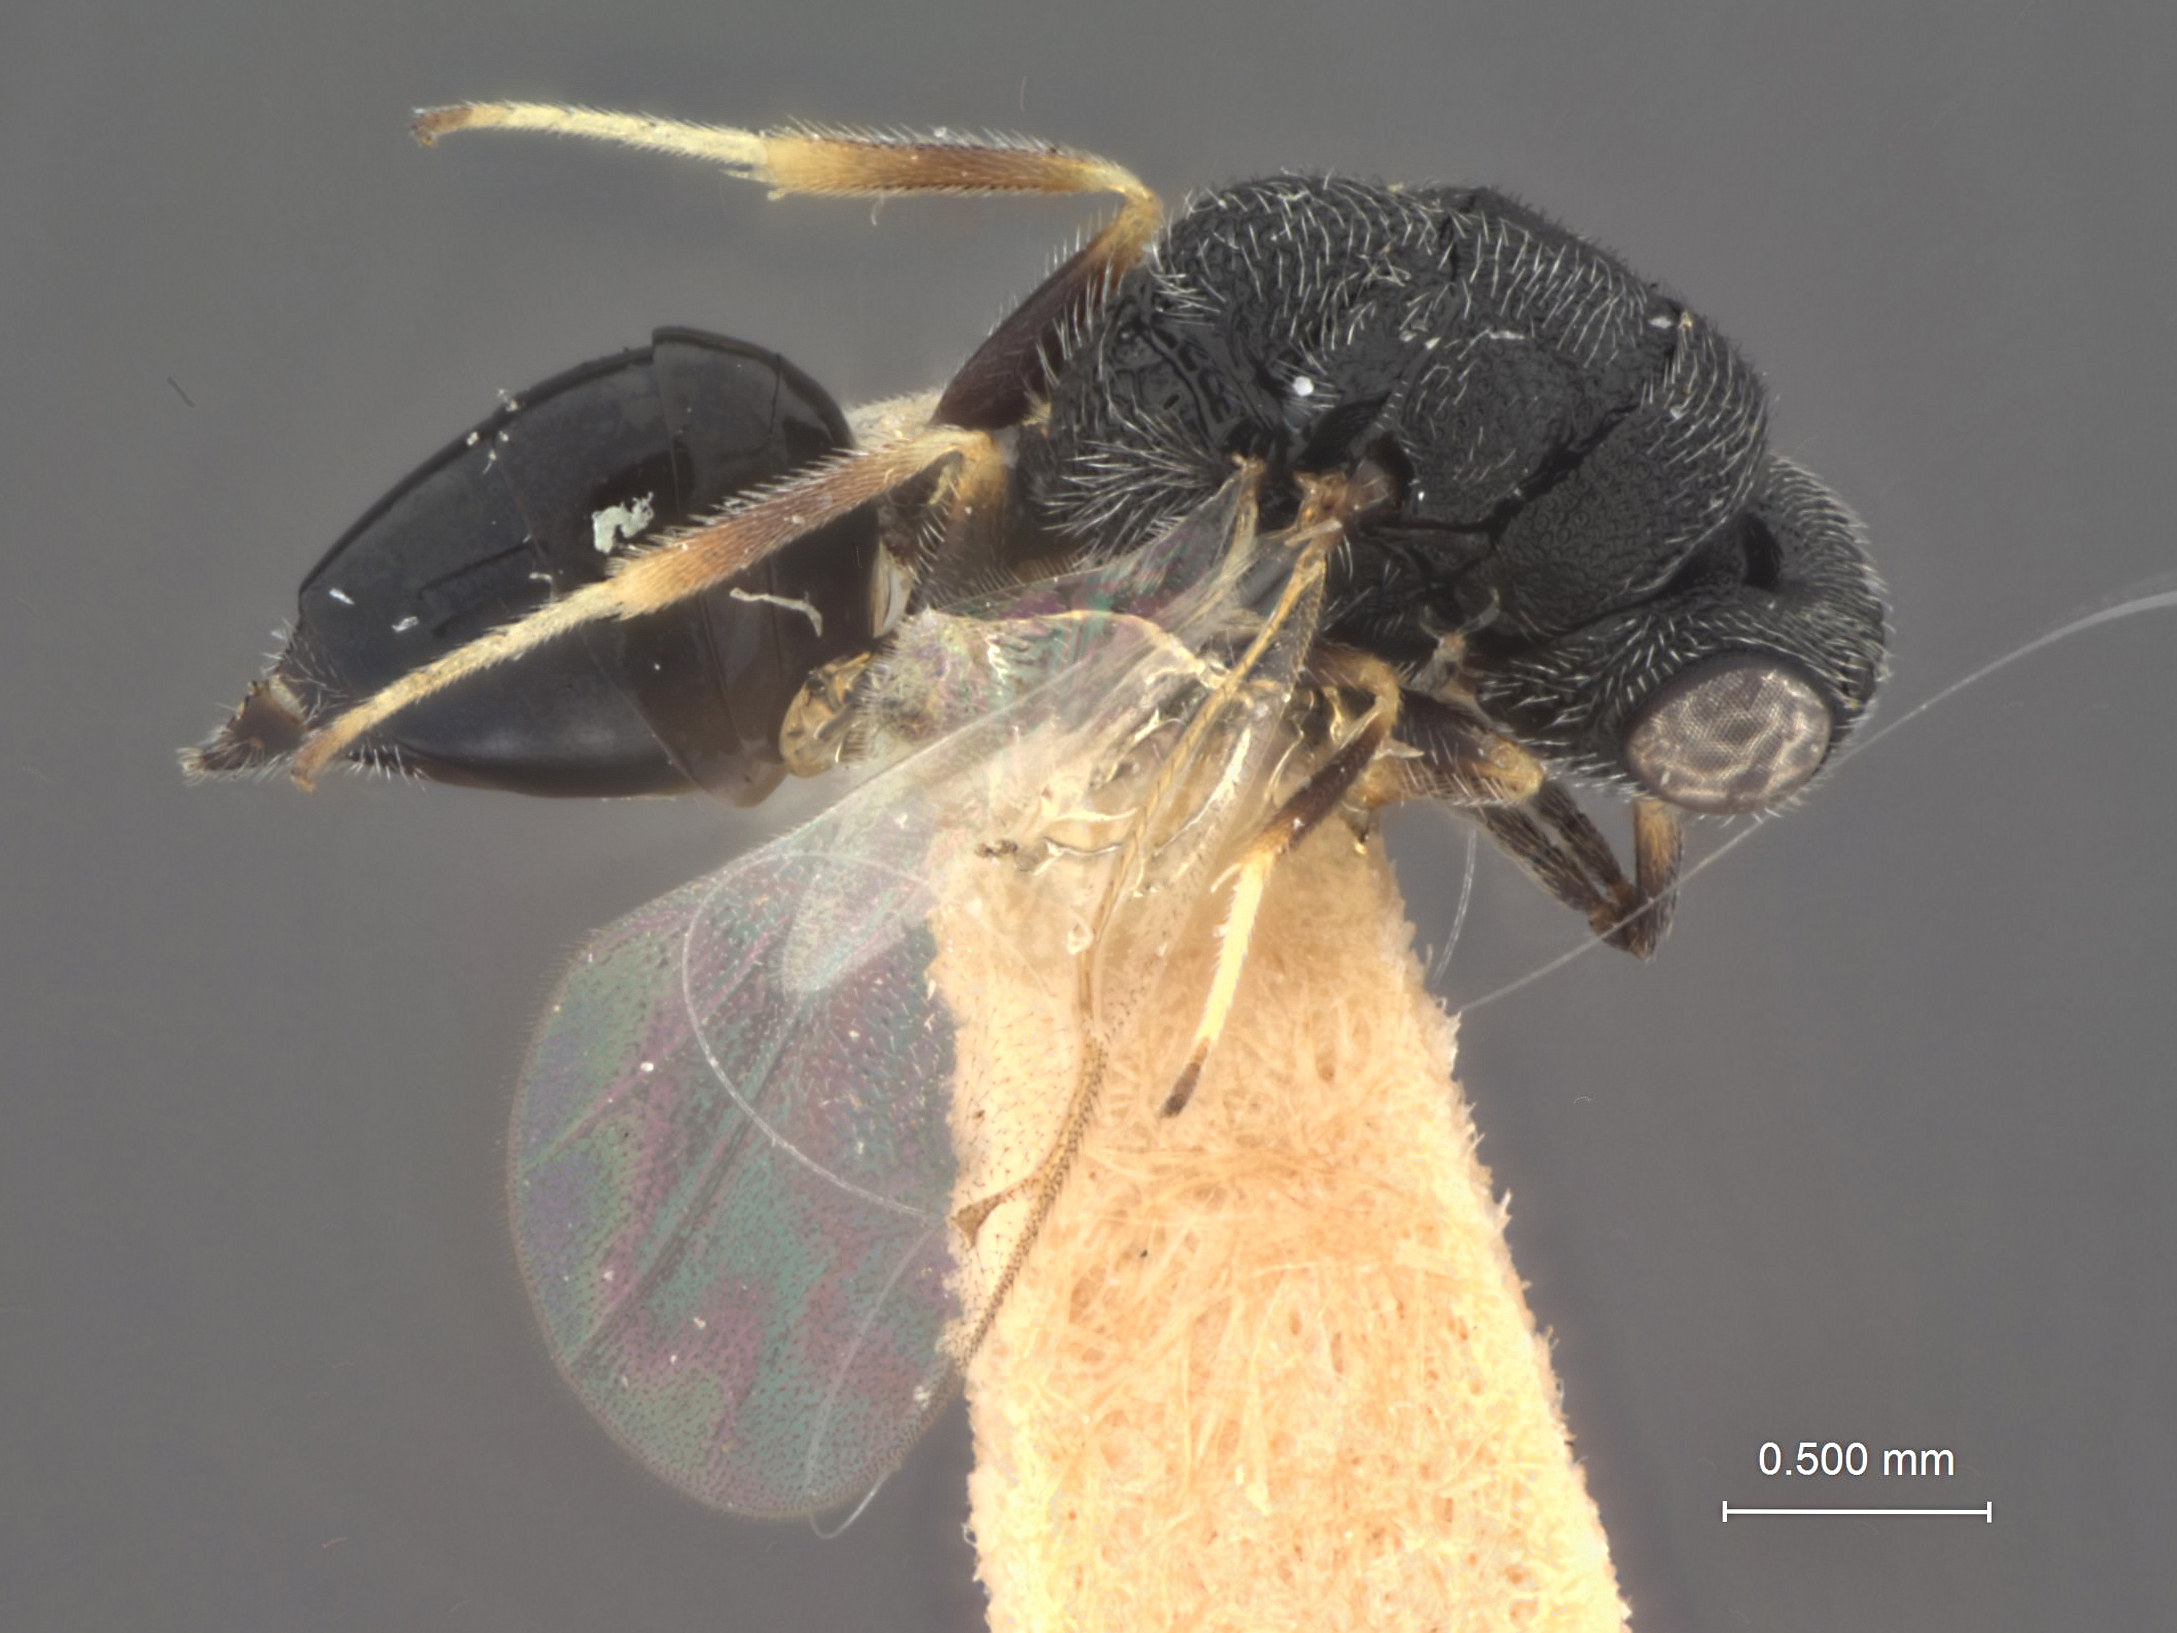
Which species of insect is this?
Eurytoma strigosa
